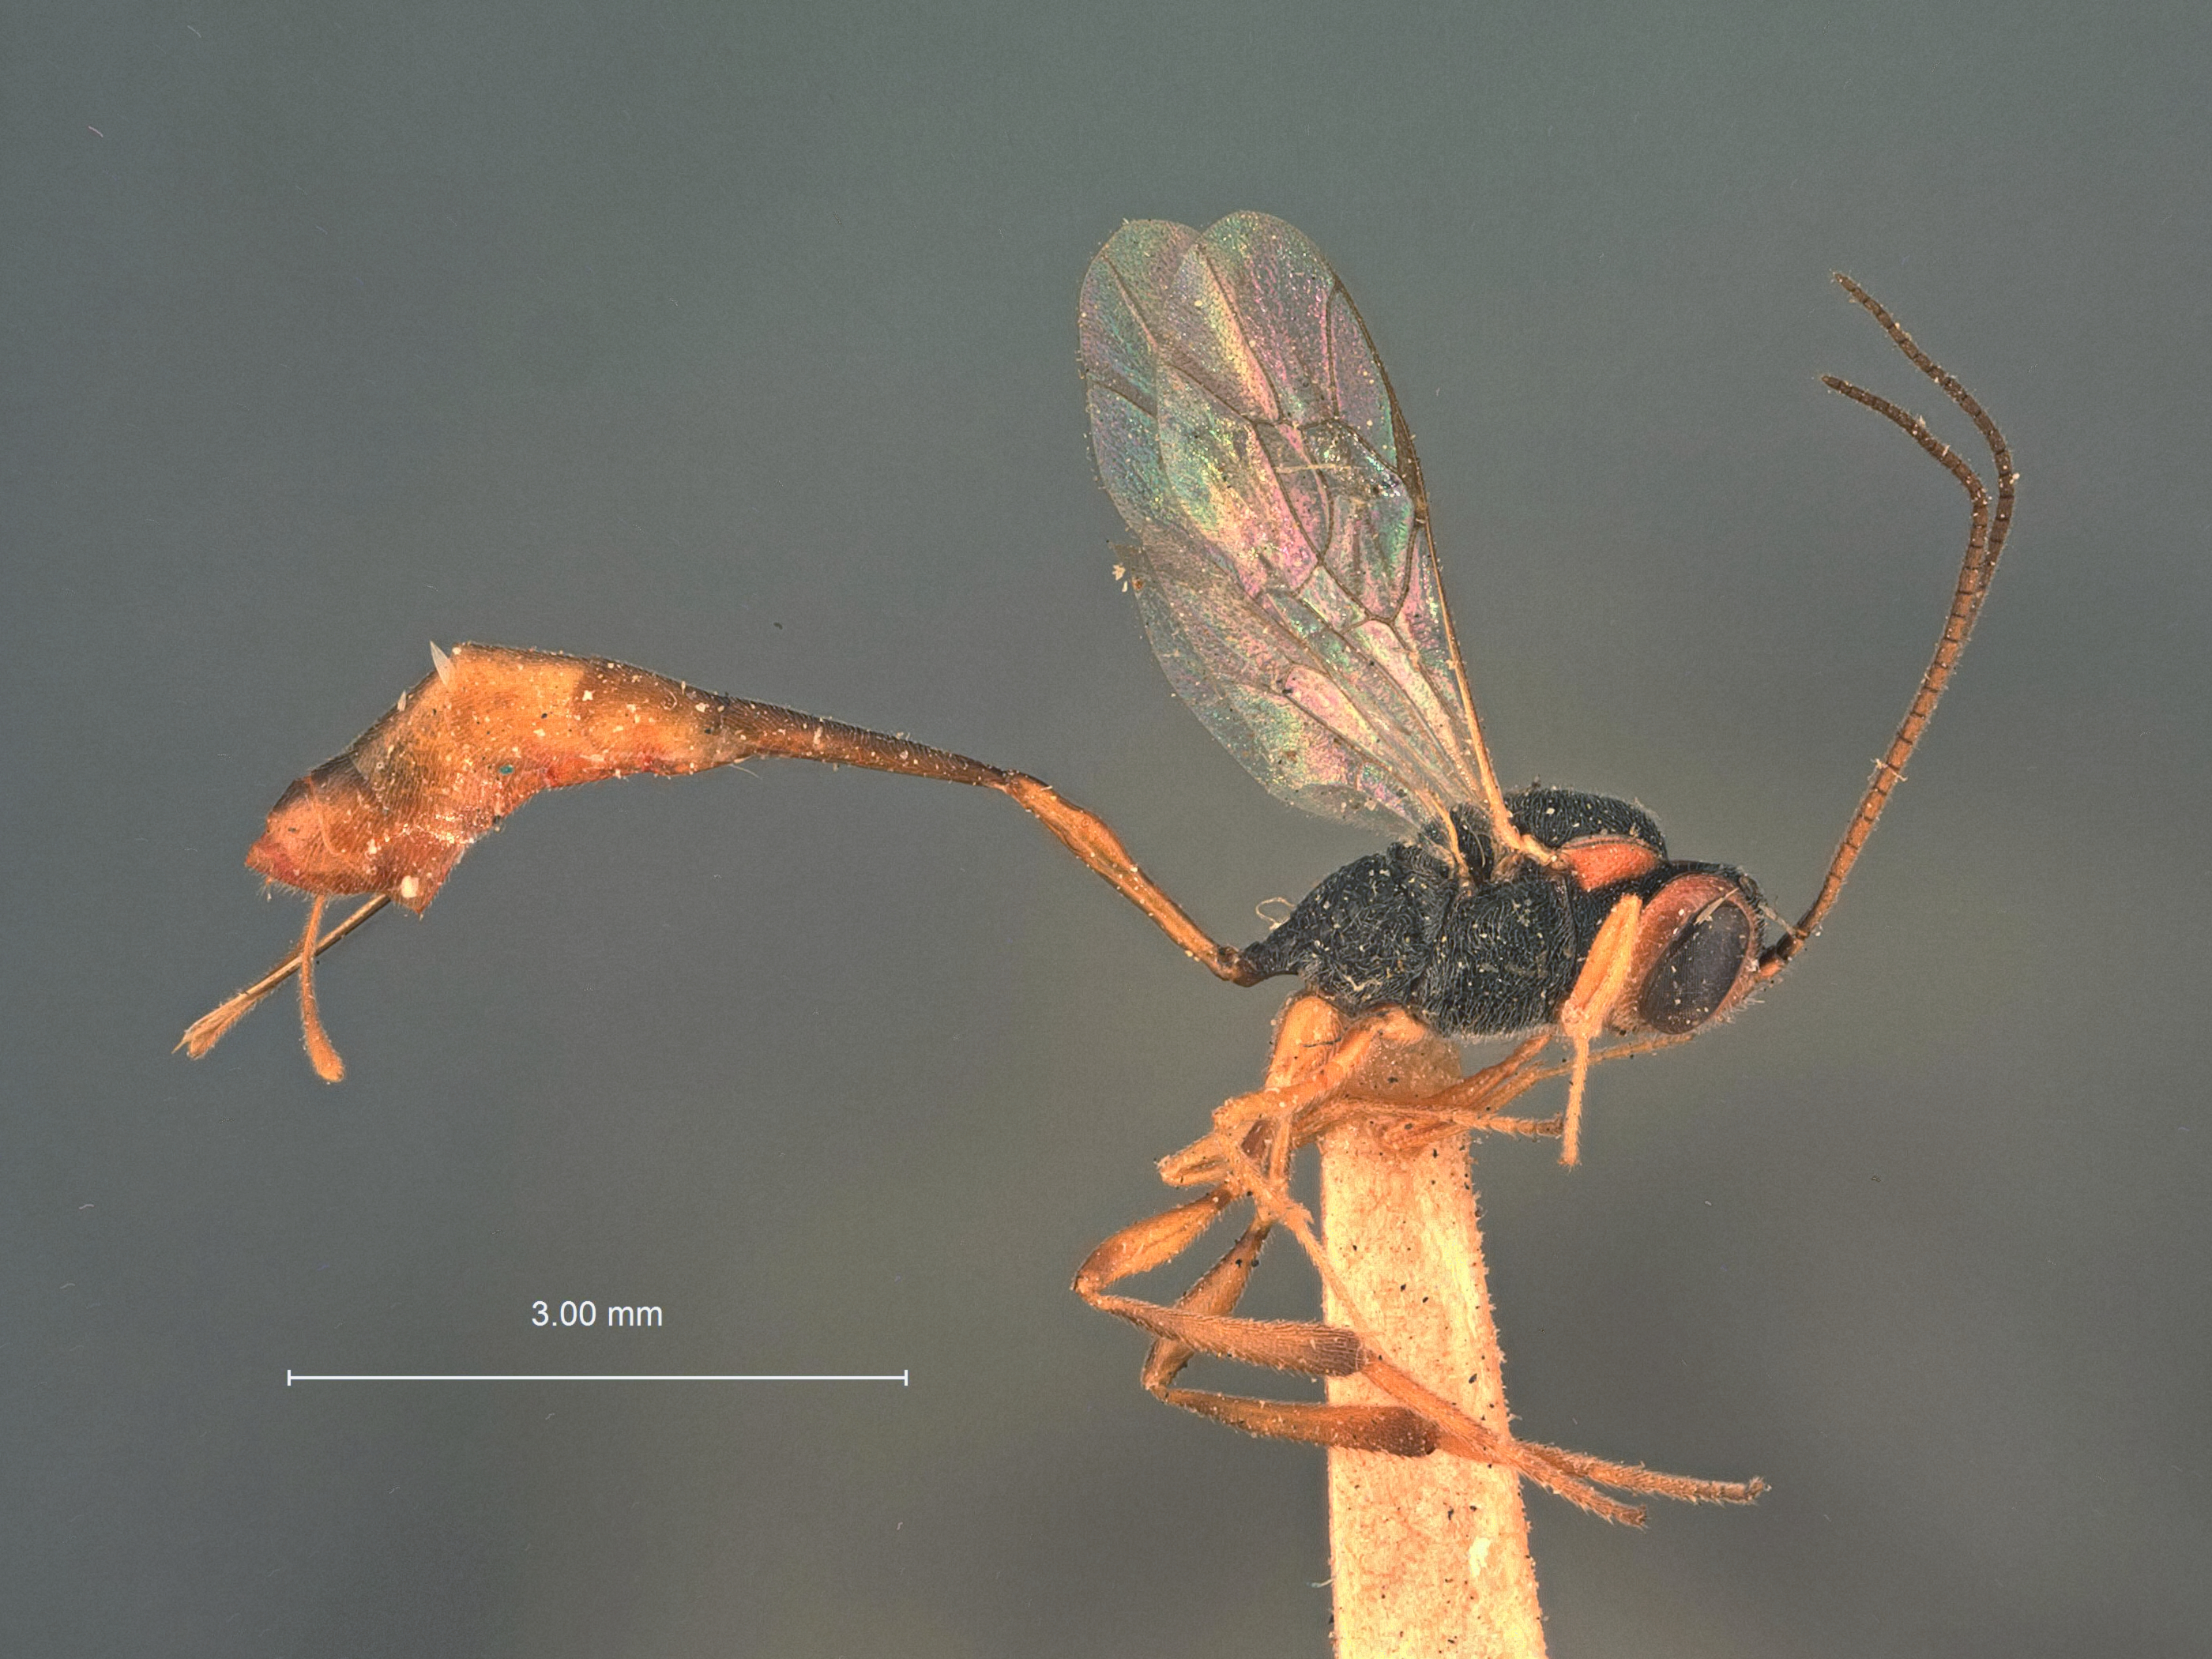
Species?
Agrypon paediscae
